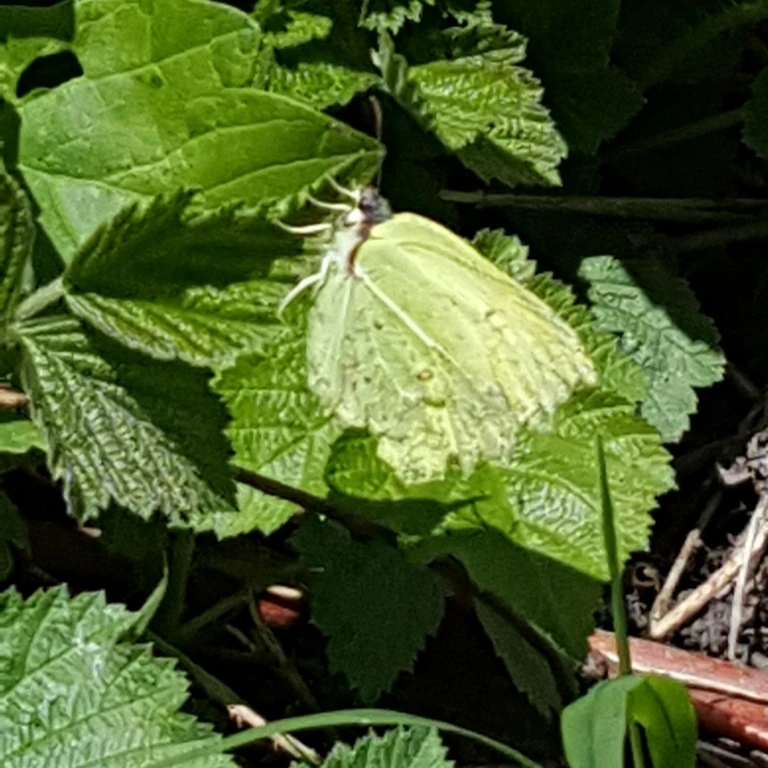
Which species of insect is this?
Gonepteryx rhamni
